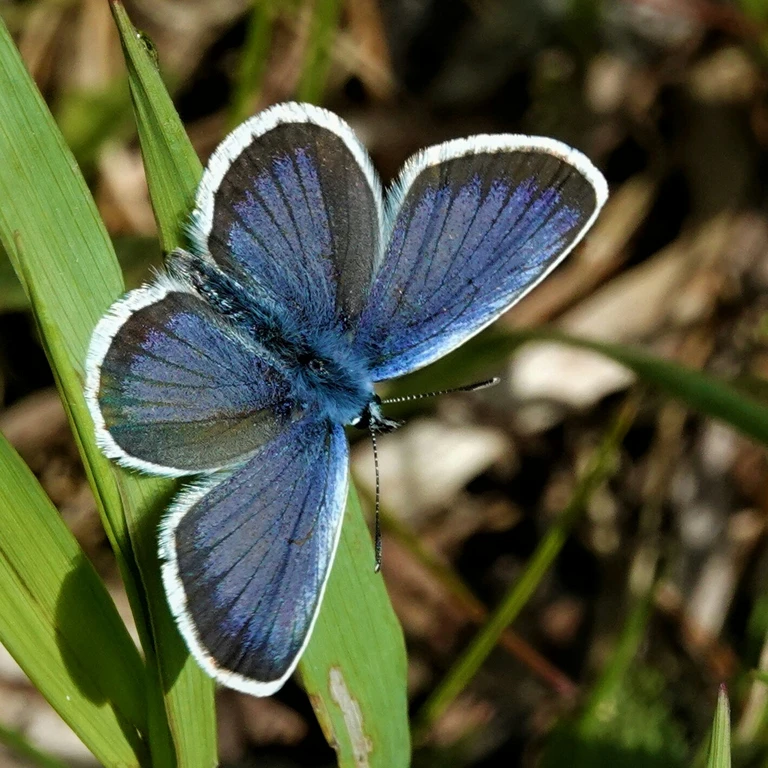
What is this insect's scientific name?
Plebejus argus
